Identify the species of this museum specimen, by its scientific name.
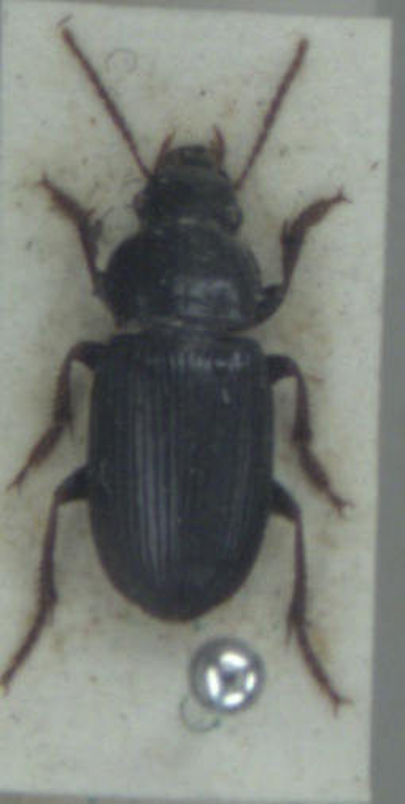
Harpalus attenuatus
